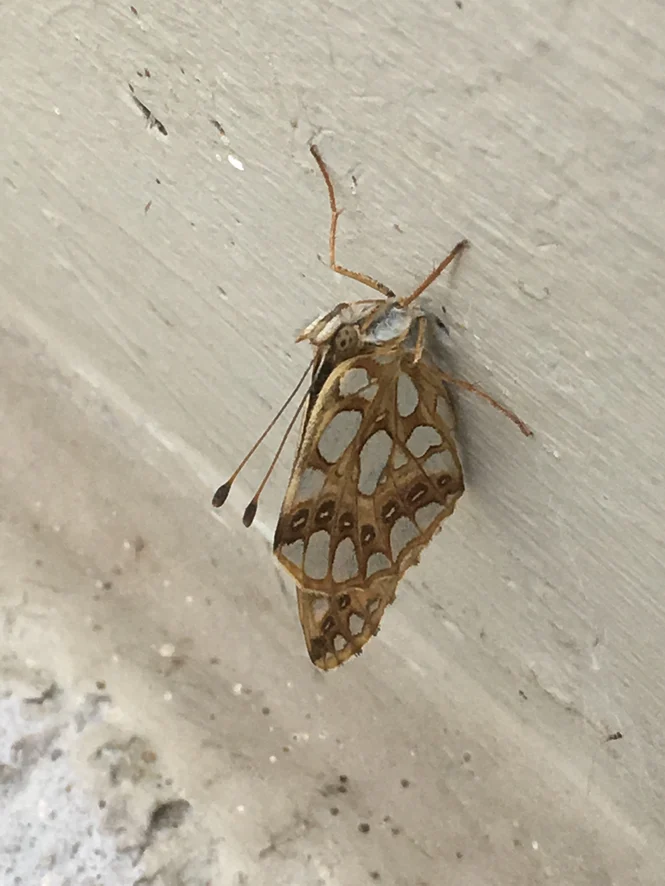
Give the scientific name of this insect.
Issoria lathonia
